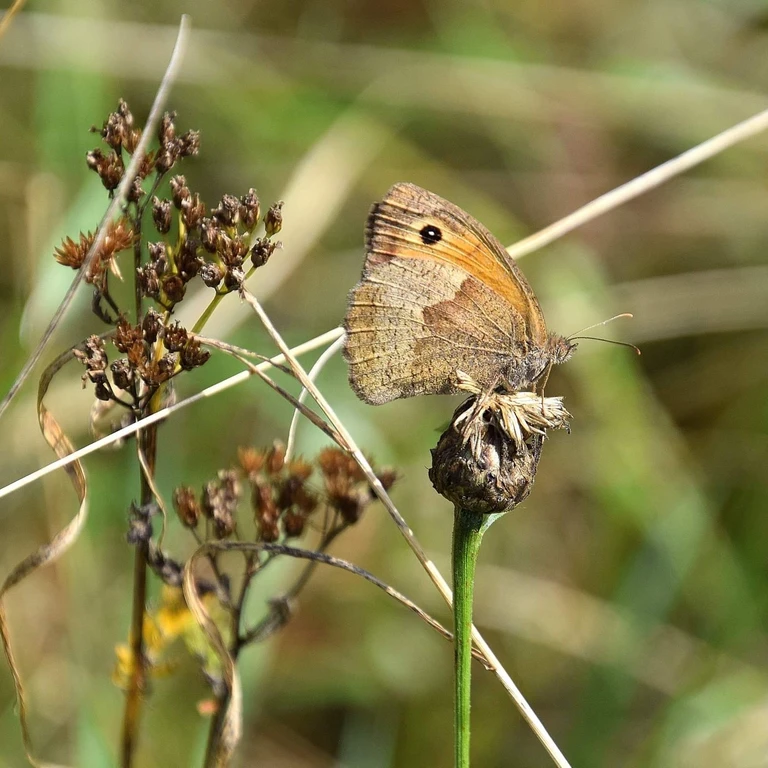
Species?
Maniola jurtina
